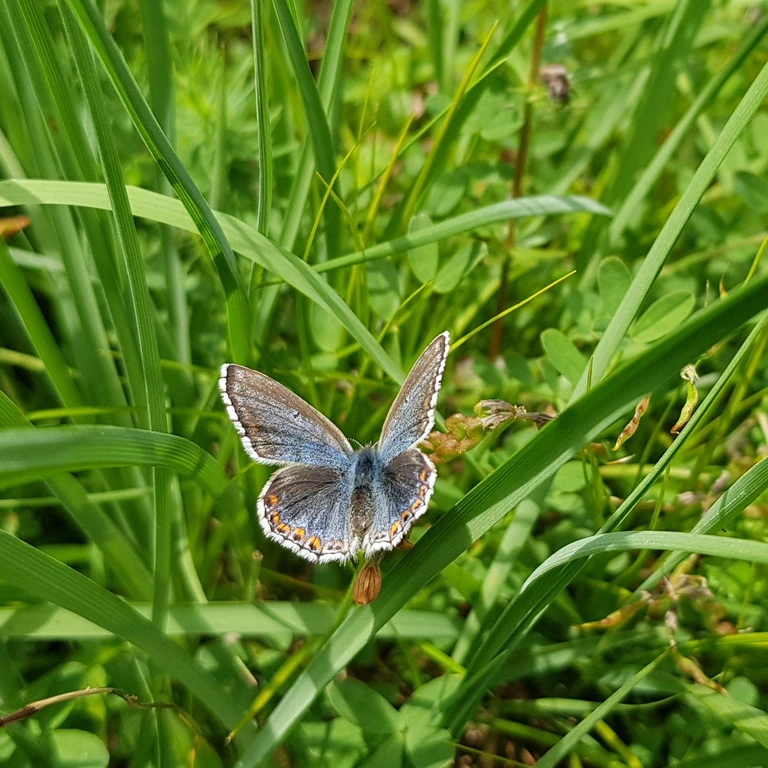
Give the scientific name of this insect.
Lysandra bellargus
